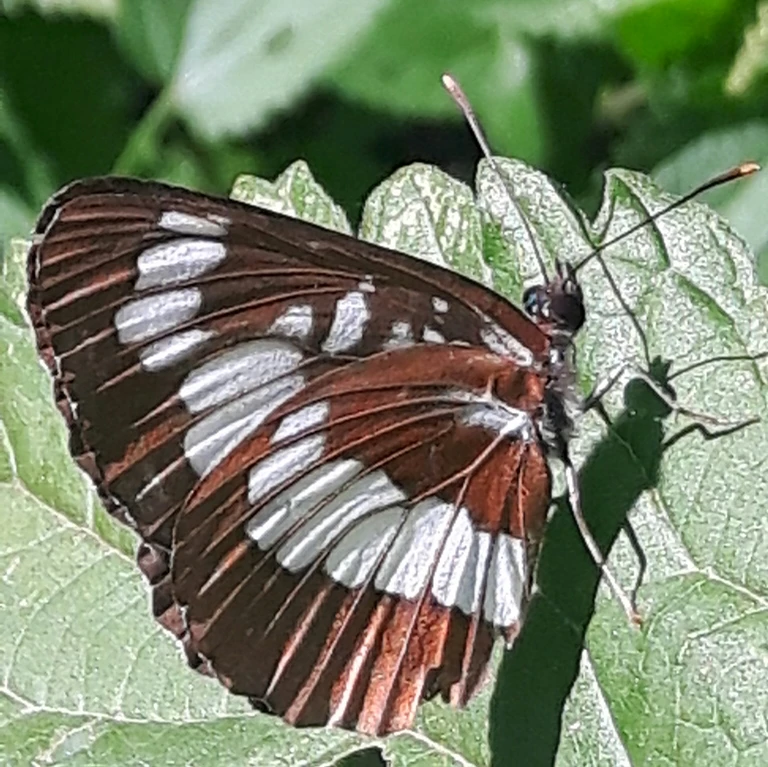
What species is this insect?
Neptis rivularis
